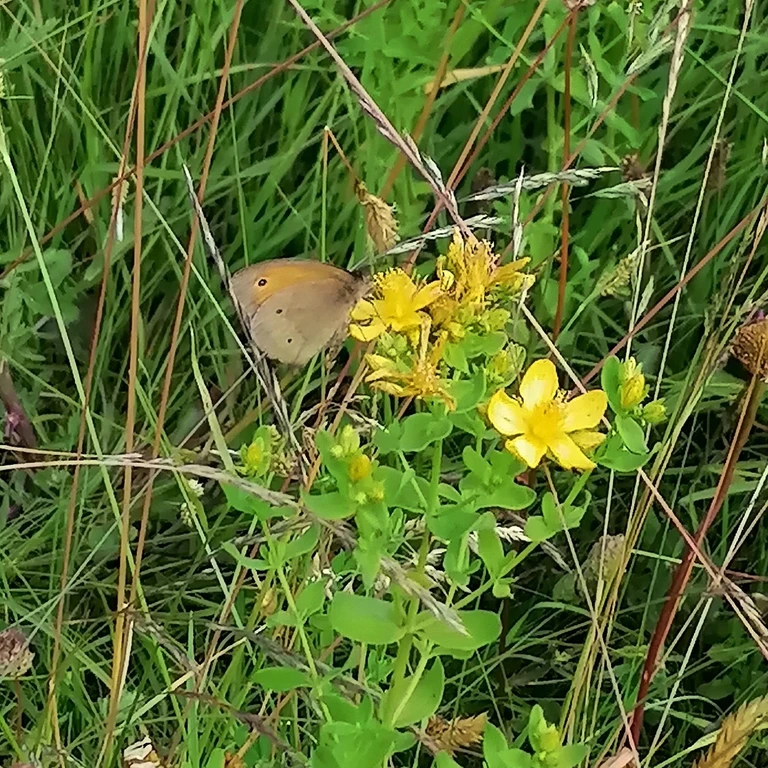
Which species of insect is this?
Maniola jurtina
